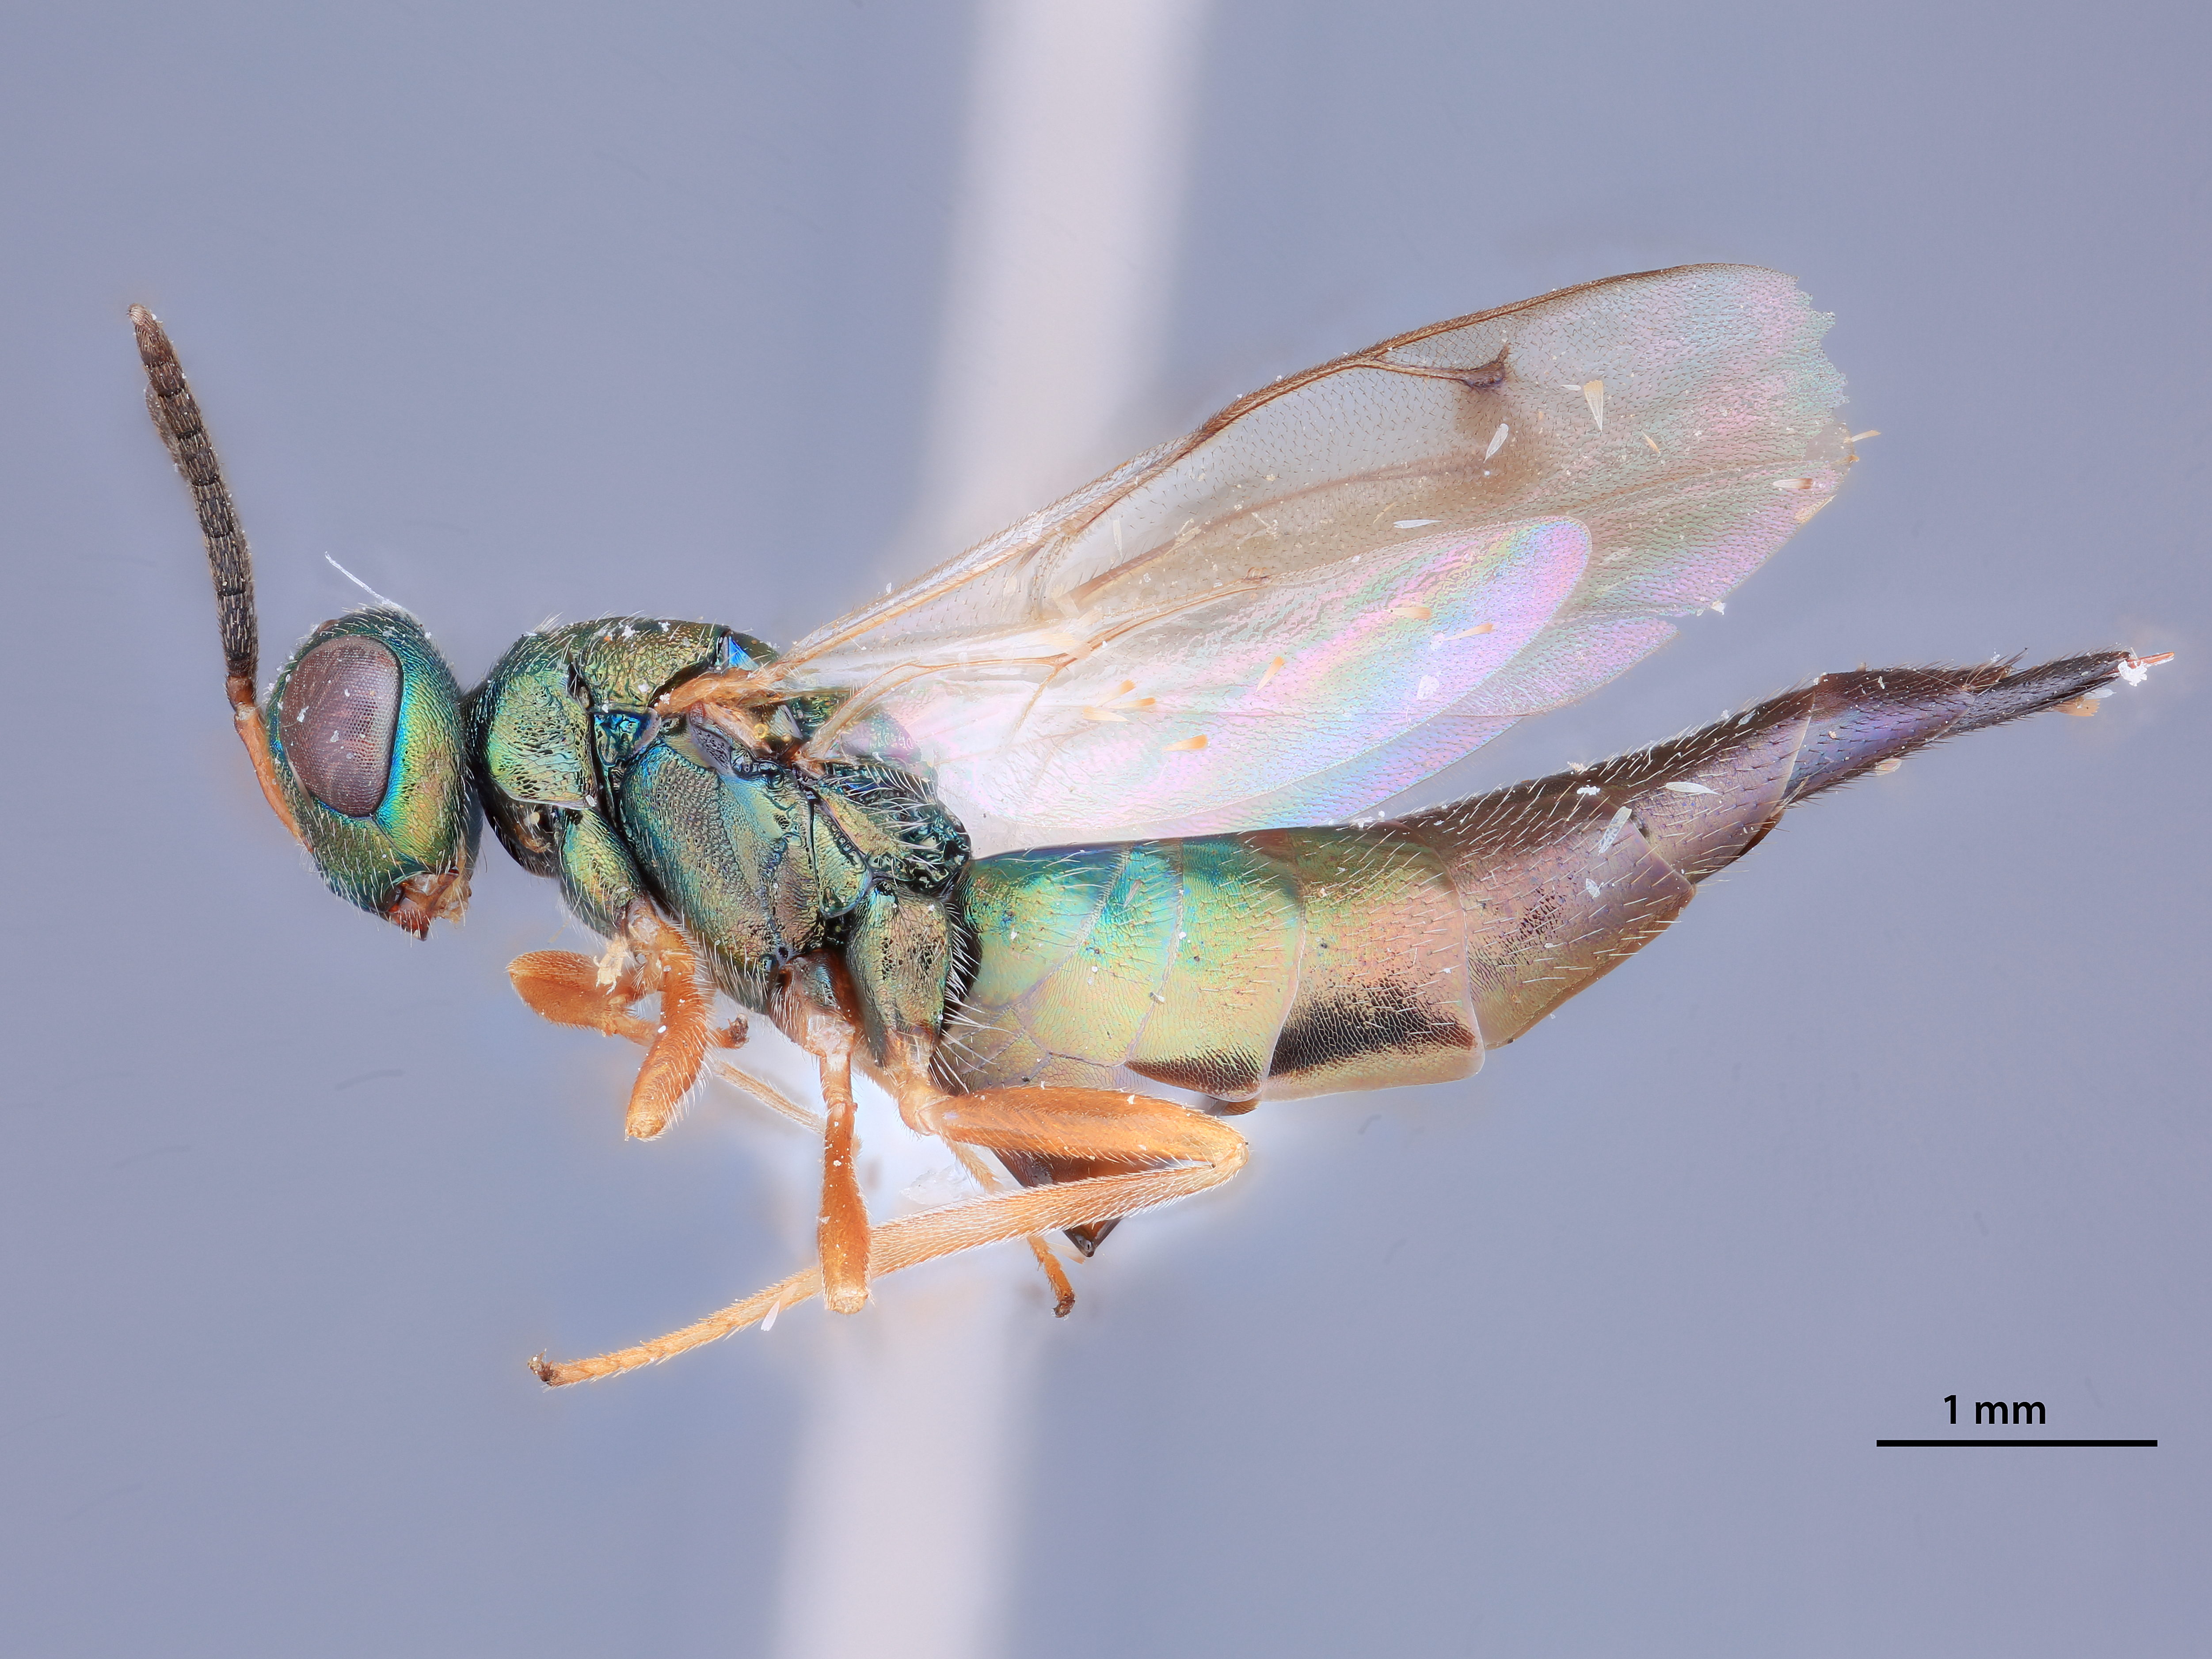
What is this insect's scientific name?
Plutothrix smithi
